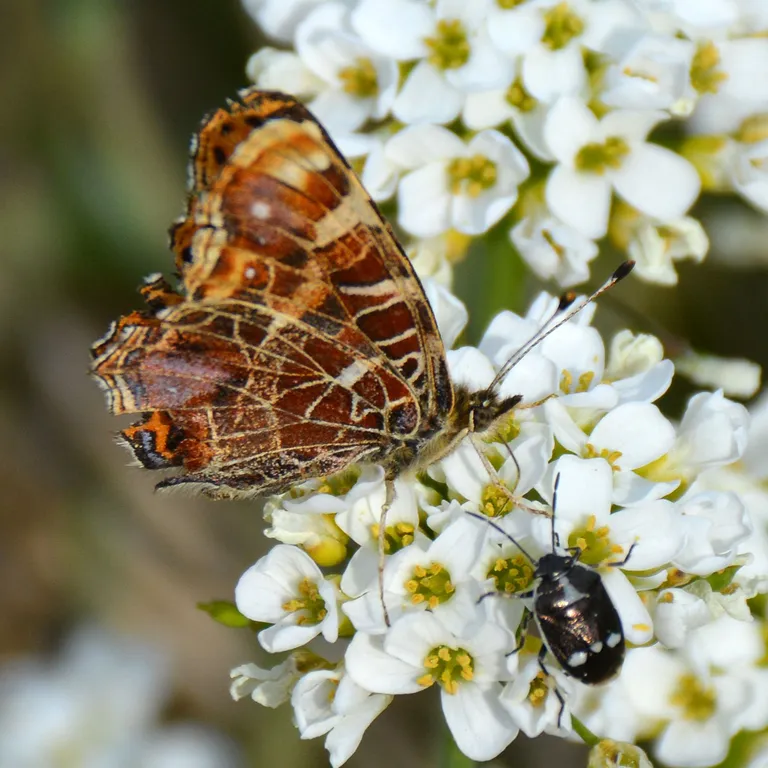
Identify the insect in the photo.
Araschnia levana
